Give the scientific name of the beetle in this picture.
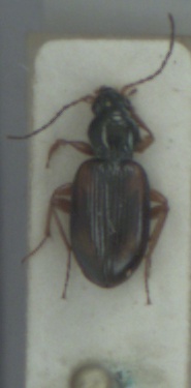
Bembidion tetracolum
